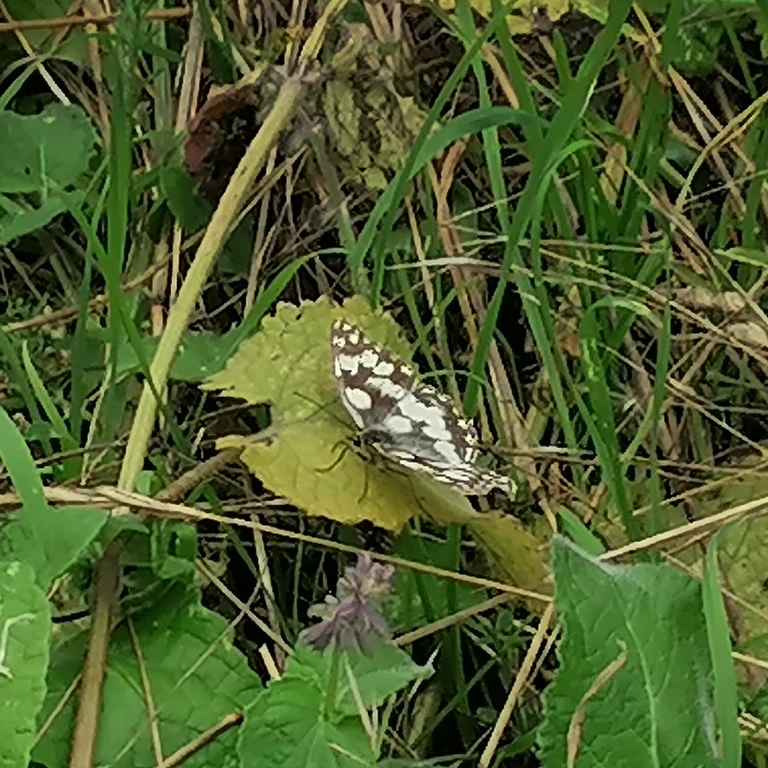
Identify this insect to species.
Melanargia galathea
